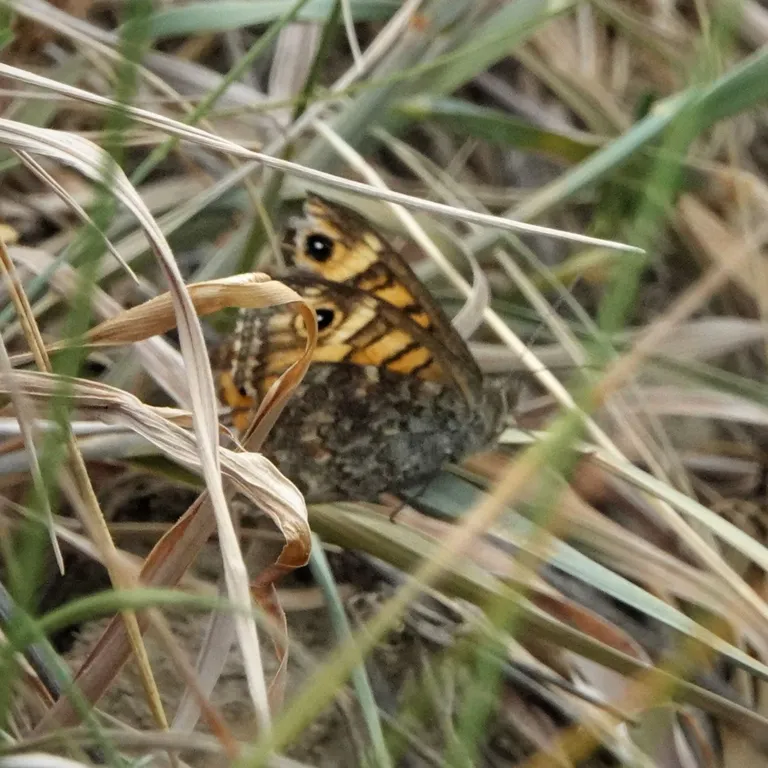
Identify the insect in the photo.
Lasiommata megera (also Pararge megera)
